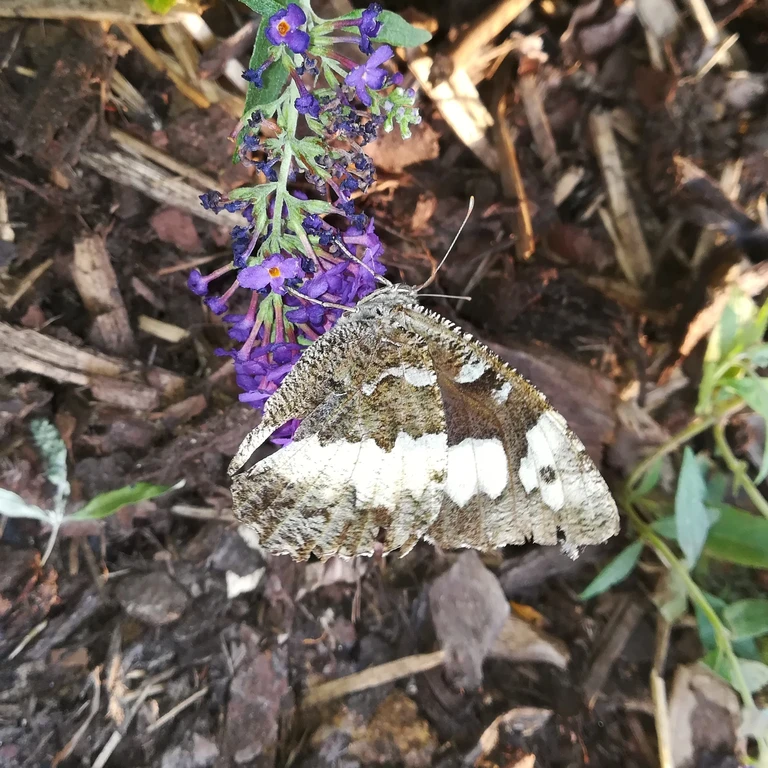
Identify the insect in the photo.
Brintesia circe
